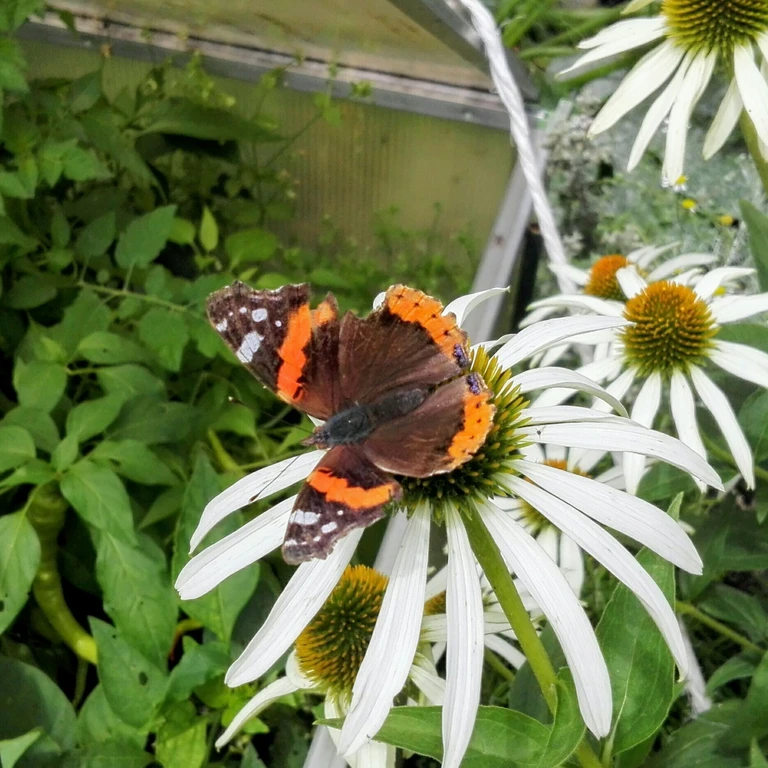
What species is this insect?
Vanessa atalanta
